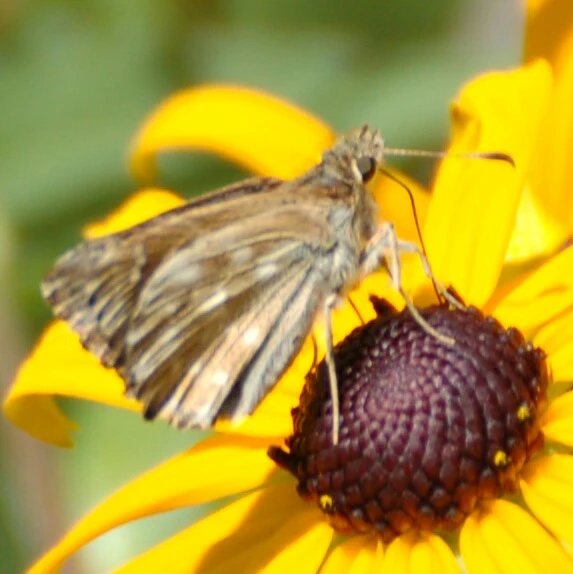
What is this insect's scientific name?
Carcharodus alceae
